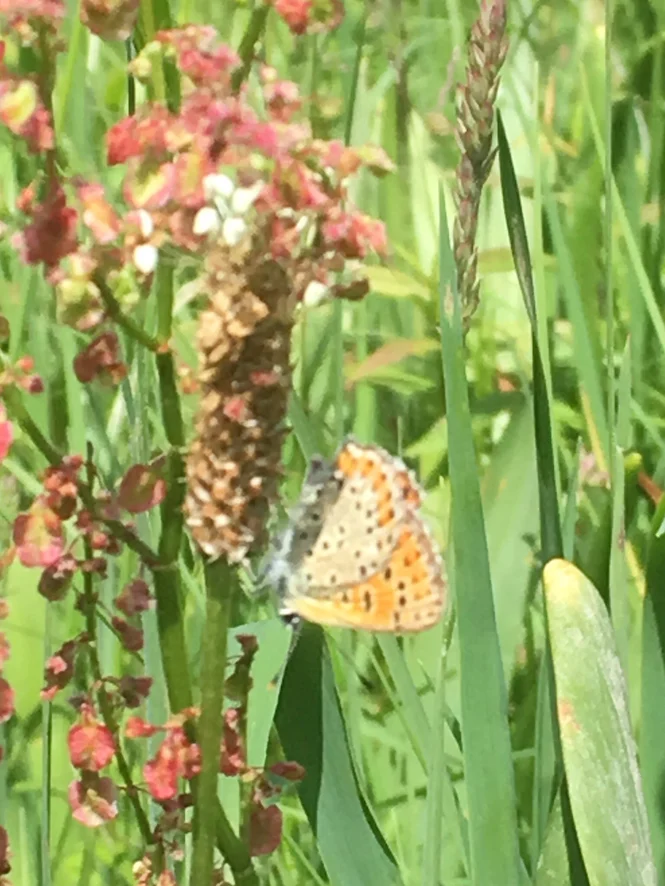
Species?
Lycaena tityrus (also Loweia tityrus)
